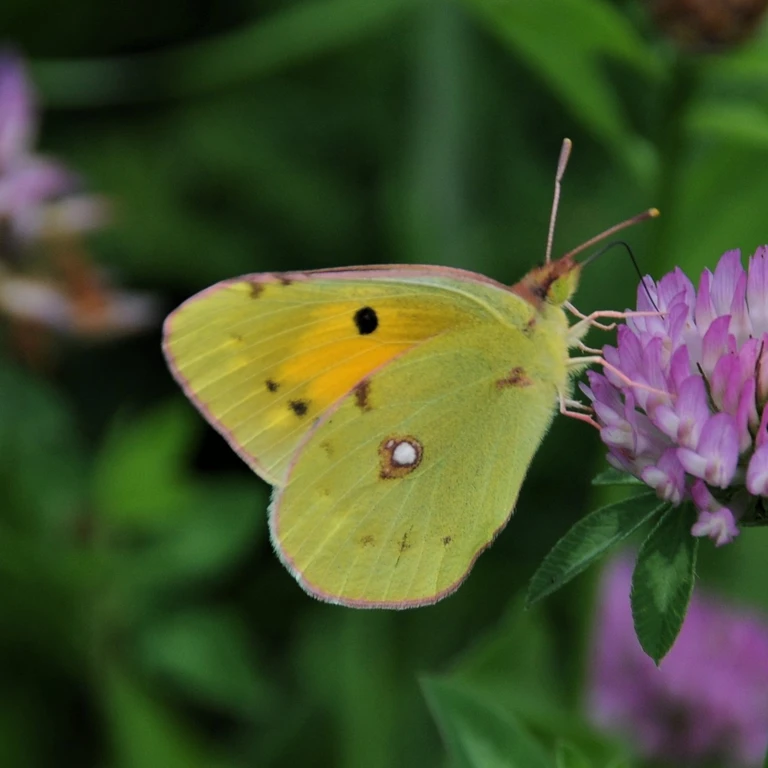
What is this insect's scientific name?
Colias croceus
